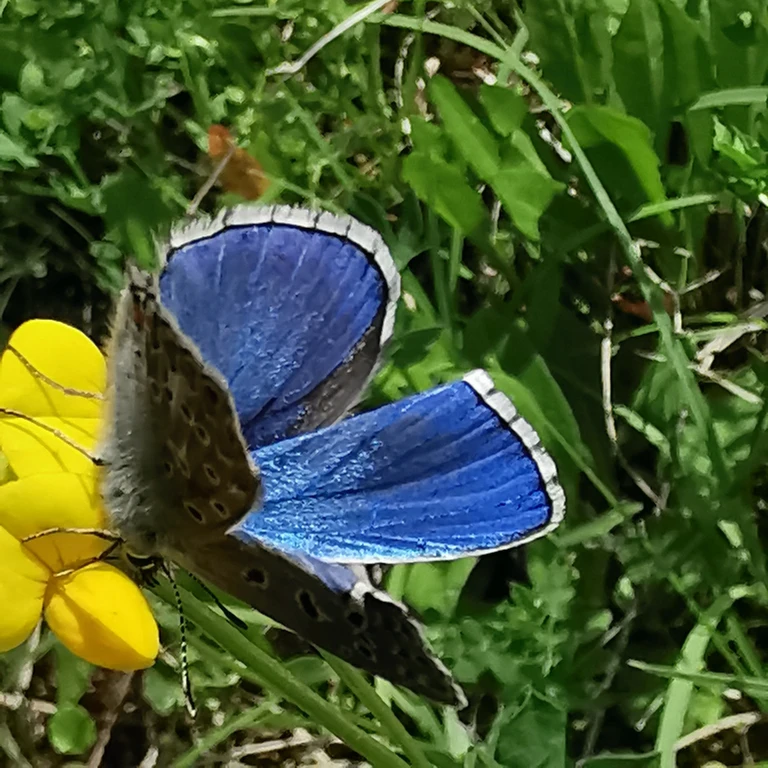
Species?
Lysandra bellargus
